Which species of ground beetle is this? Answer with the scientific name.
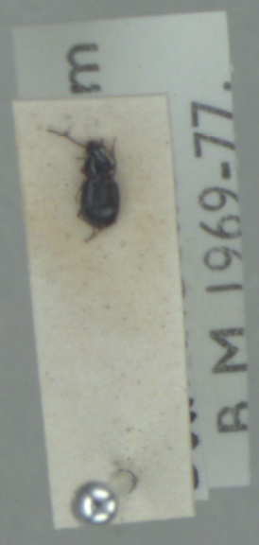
Bembidion gilvipes
